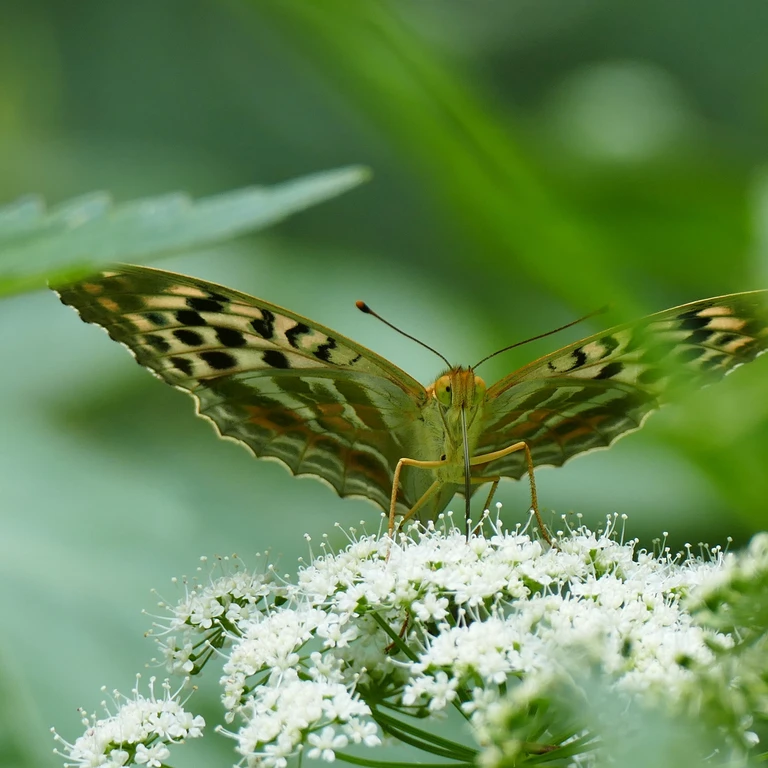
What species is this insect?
Argynnis paphia
